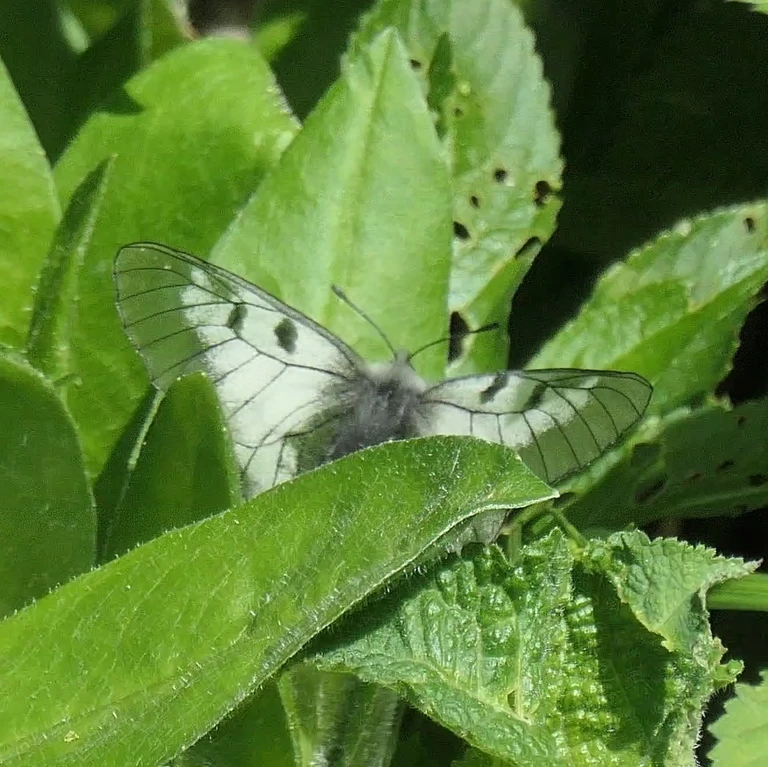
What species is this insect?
Parnassius mnemosyne
